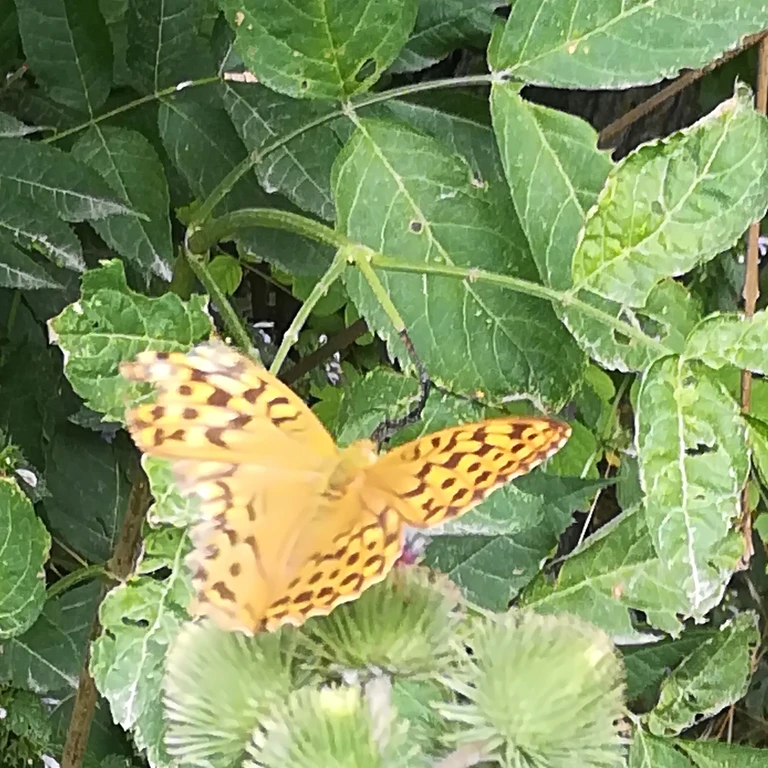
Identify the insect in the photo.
Argynnis paphia
